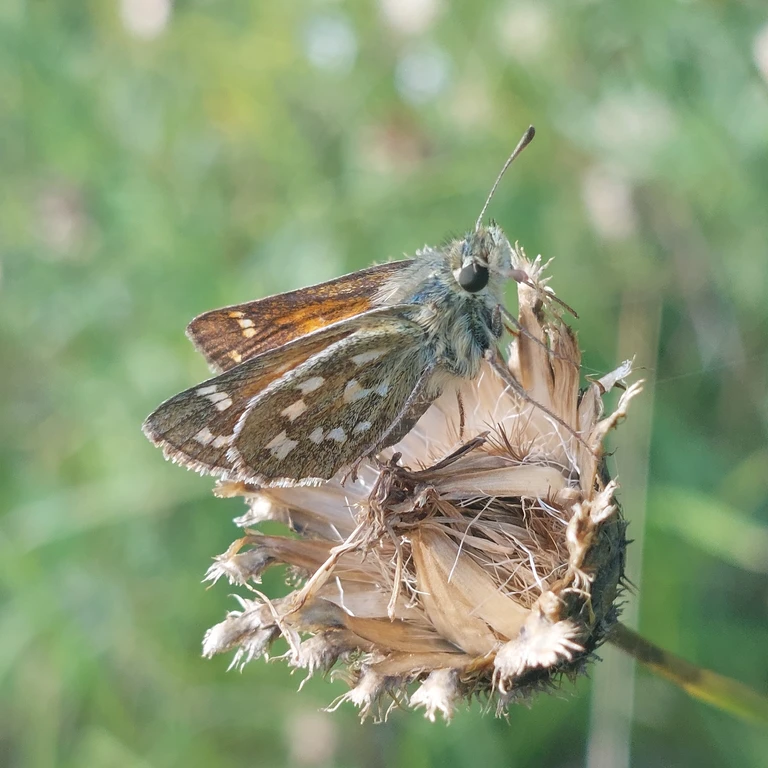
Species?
Hesperia comma
